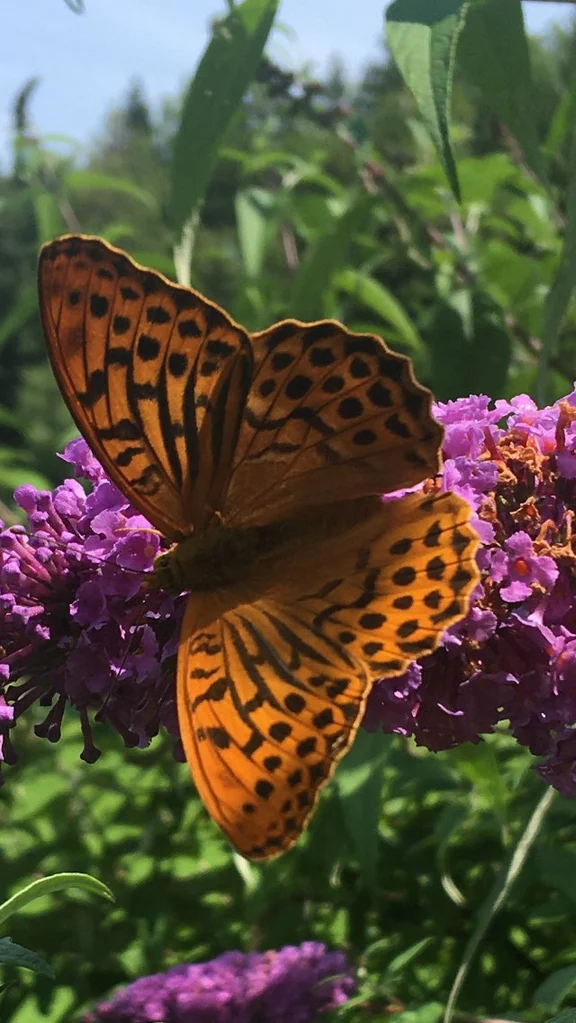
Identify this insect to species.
Argynnis paphia
